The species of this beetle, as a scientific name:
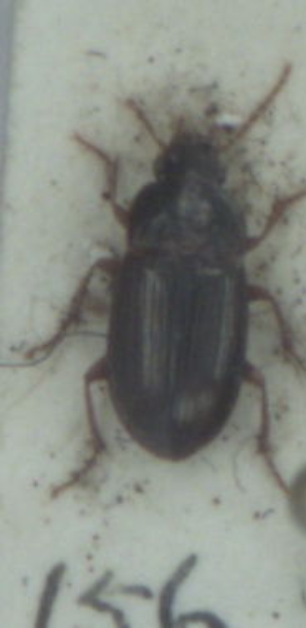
Amara bifrons
